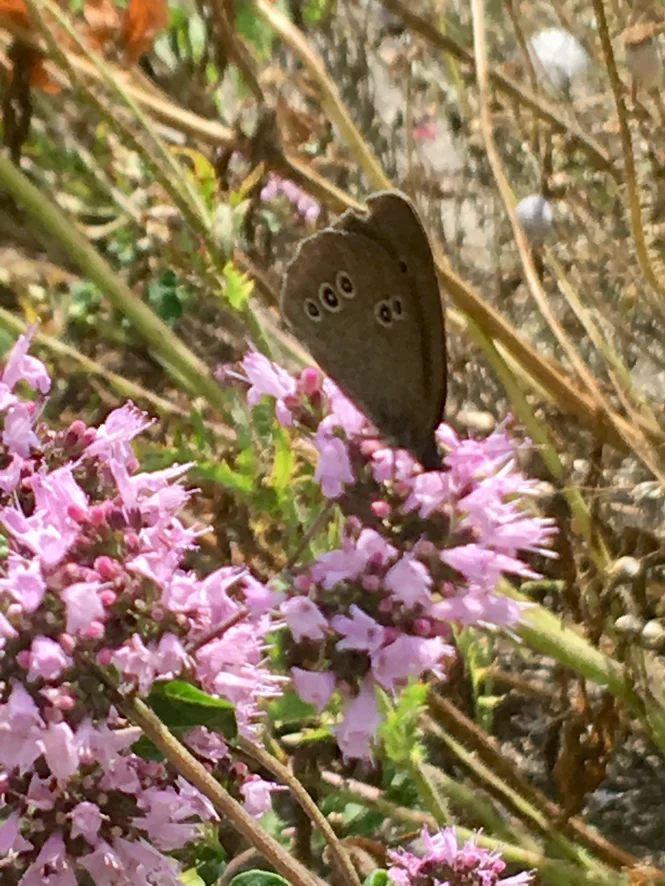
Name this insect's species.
Aphantopus hyperantus
